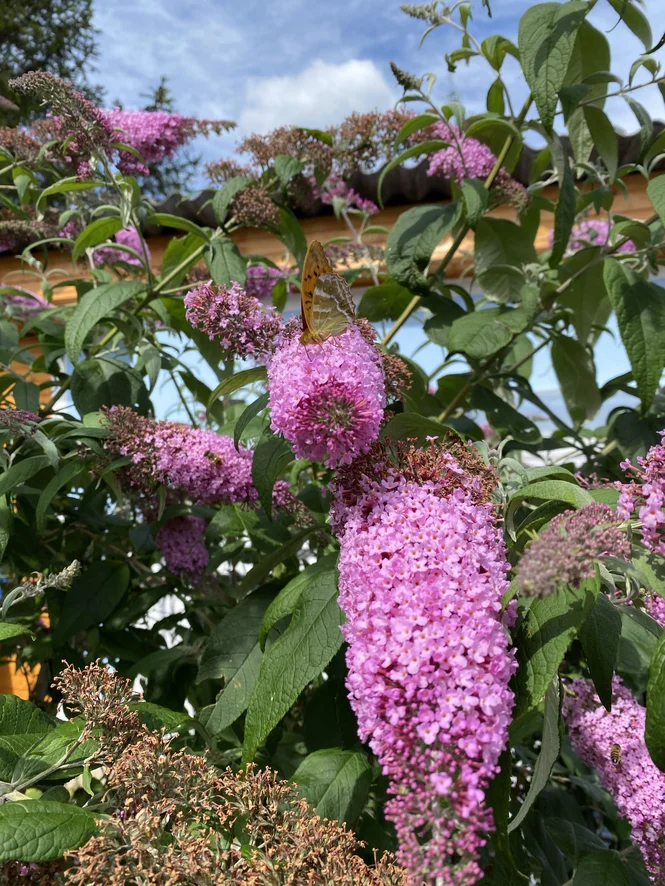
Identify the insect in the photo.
Argynnis paphia
